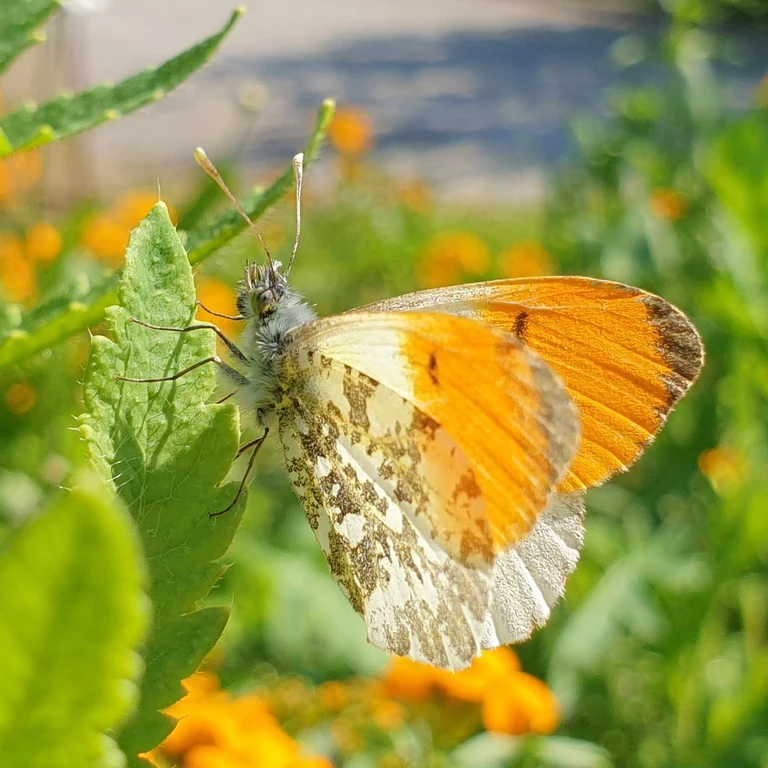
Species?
Anthocharis cardamines
